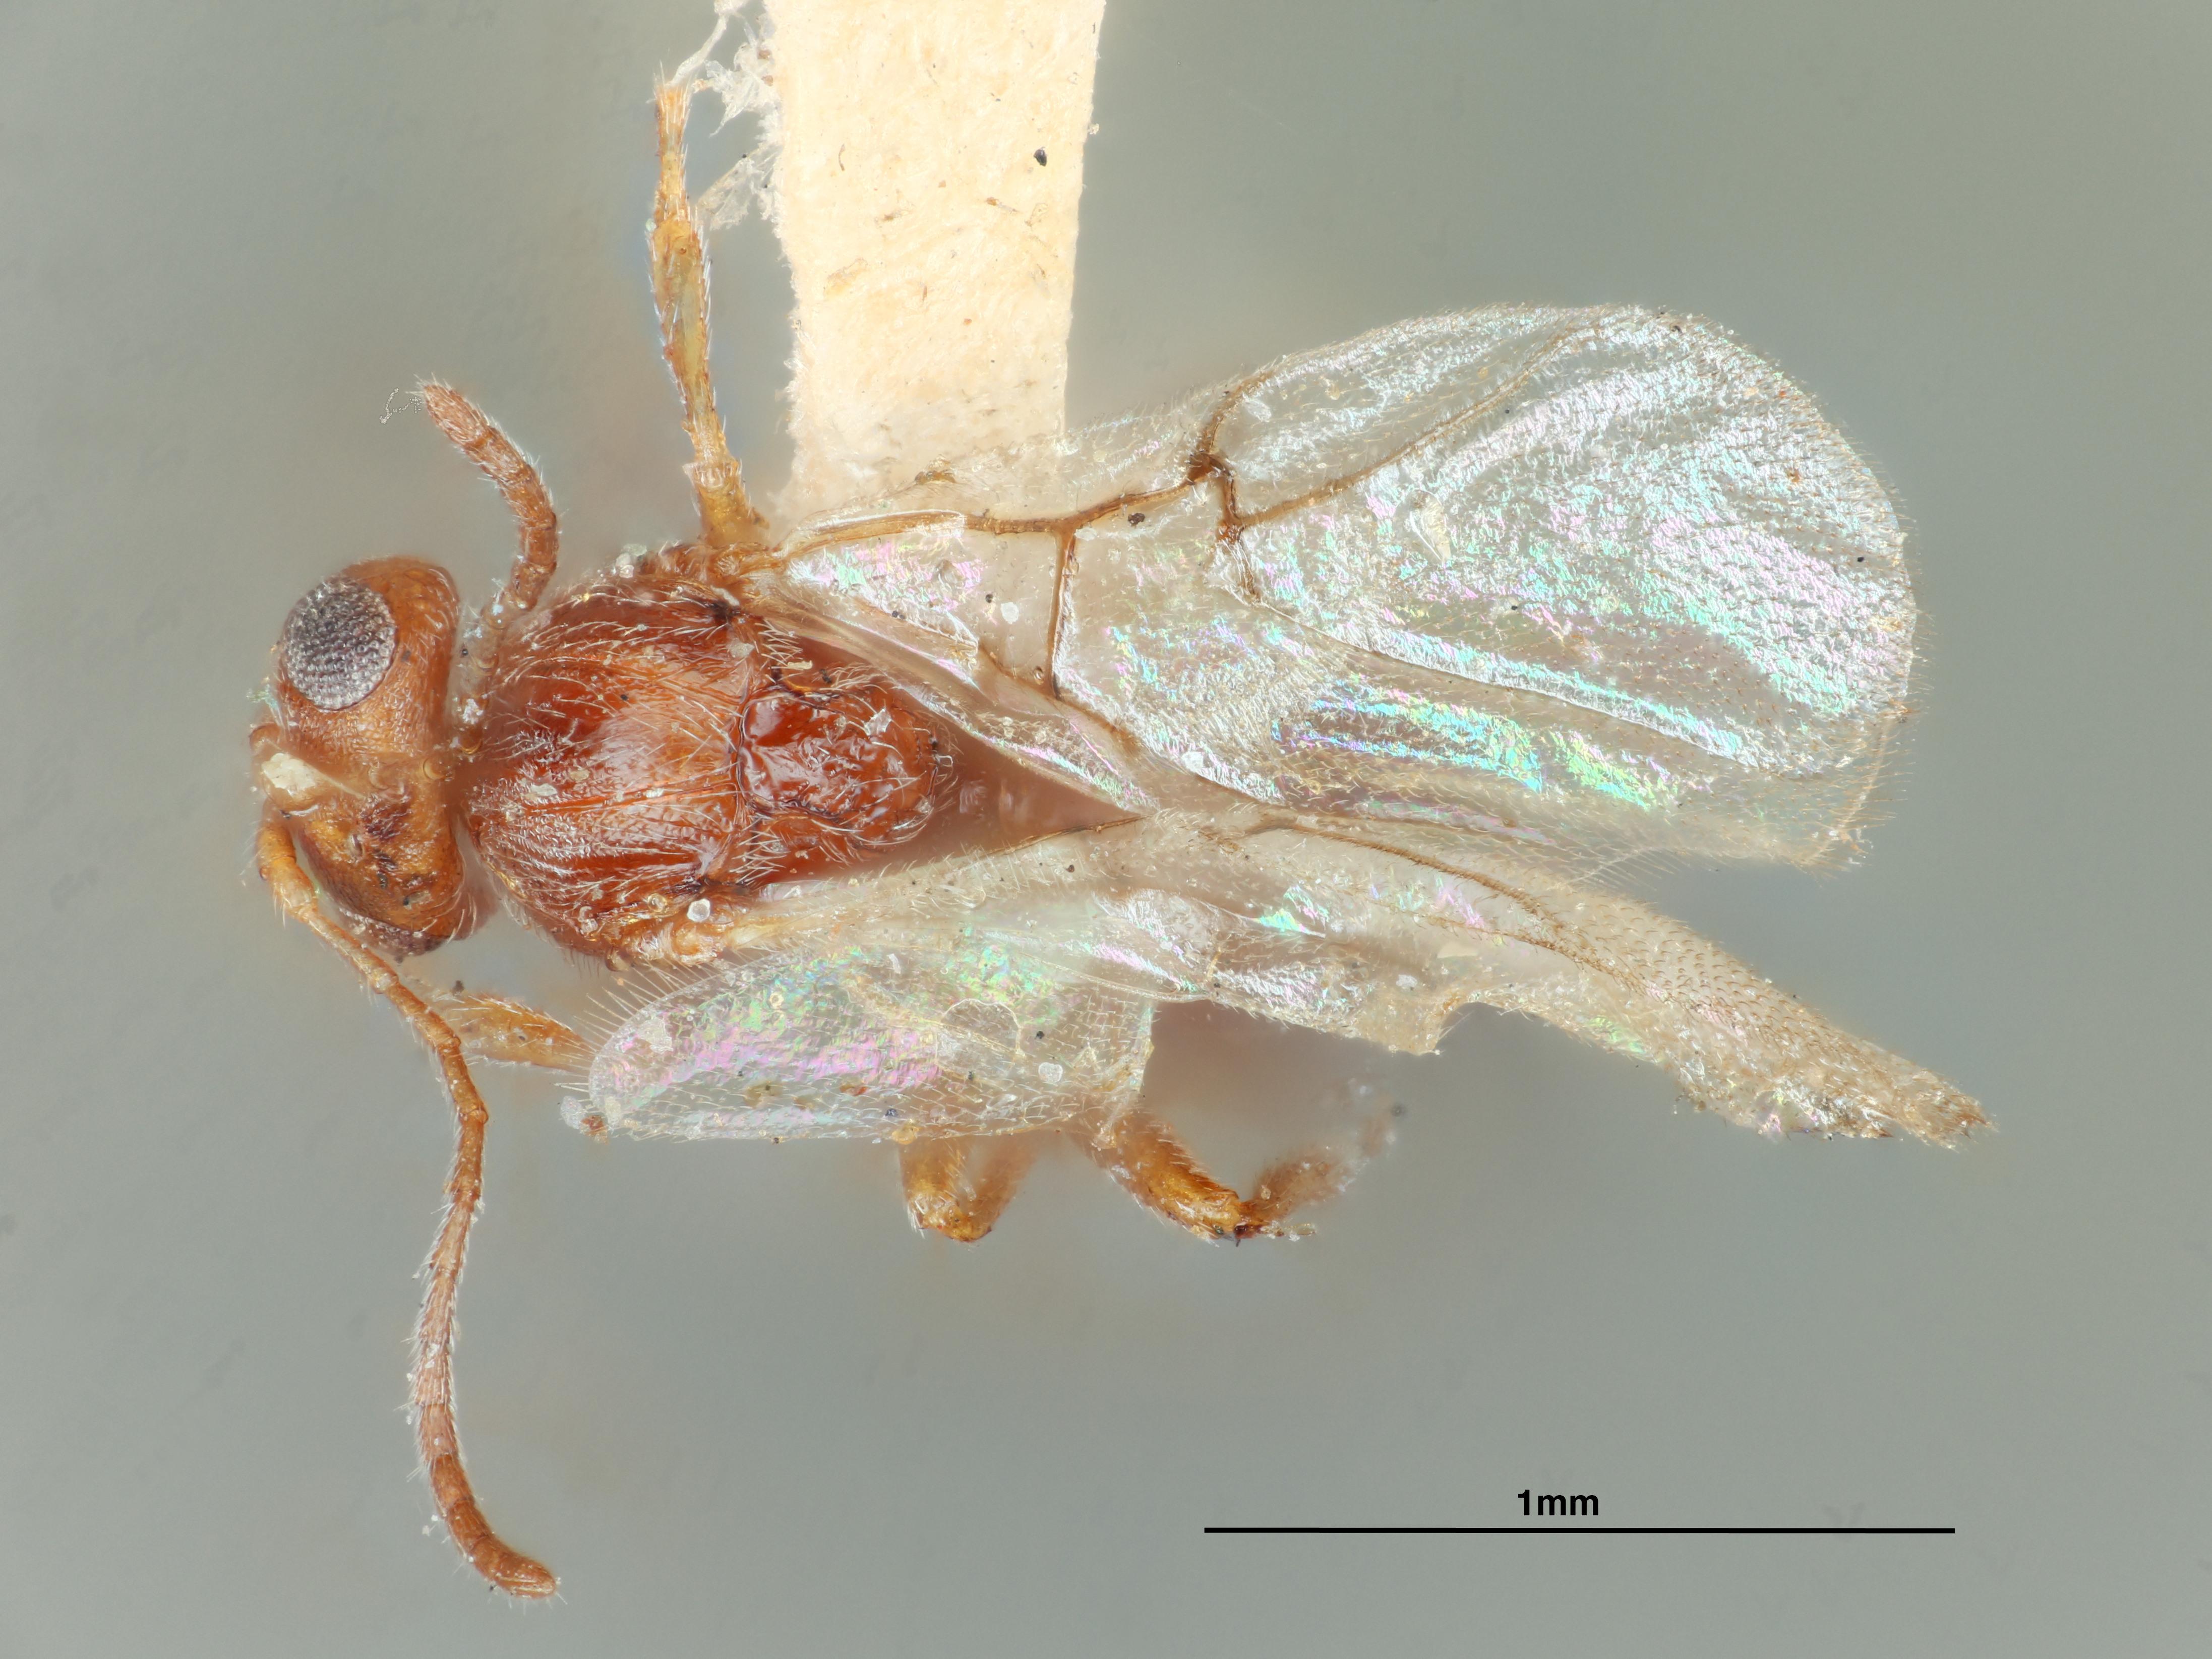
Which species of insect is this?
Dryophanta cressoni
